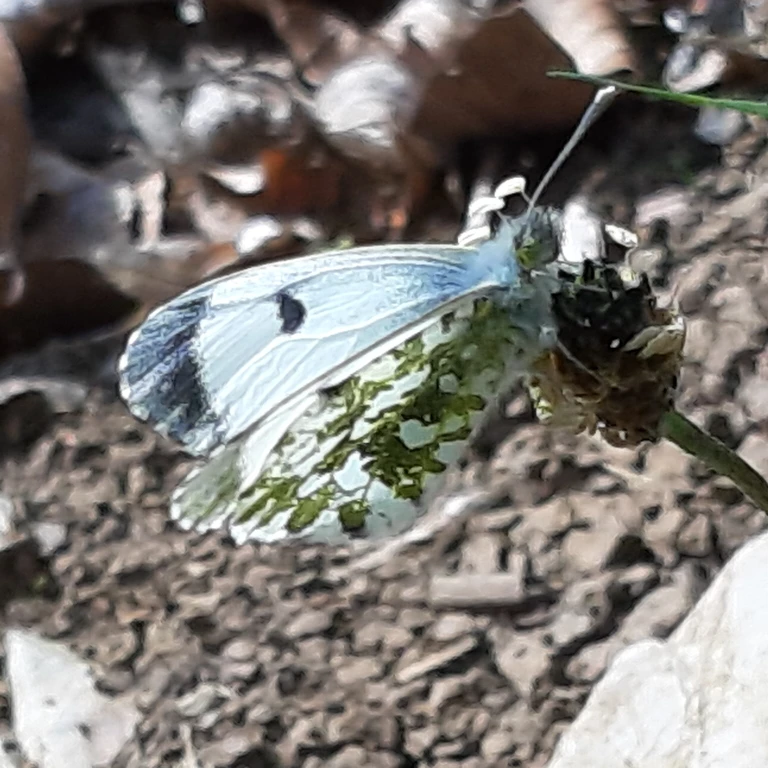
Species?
Anthocharis cardamines
